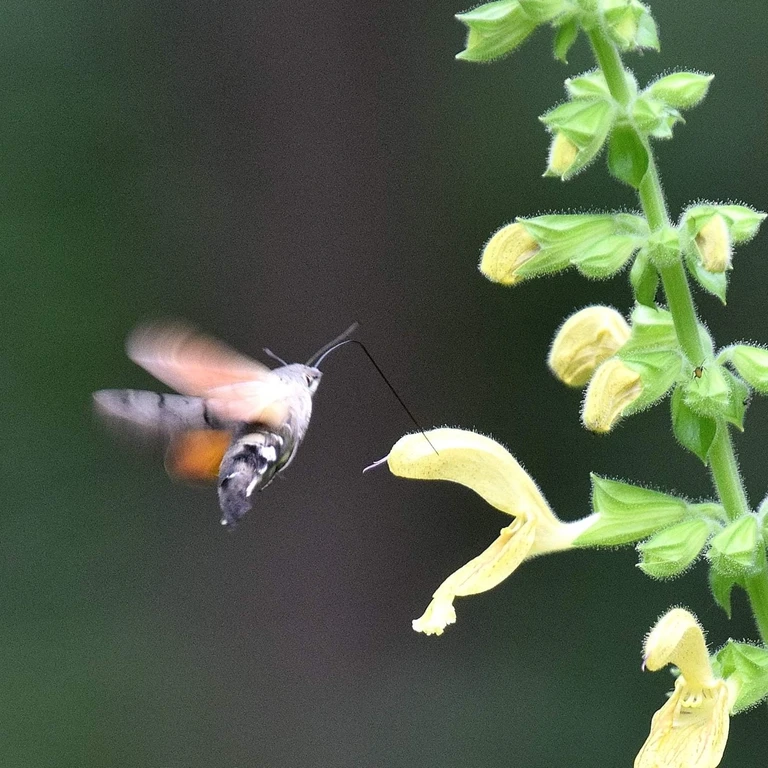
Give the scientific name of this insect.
Macroglossum stellatarum
